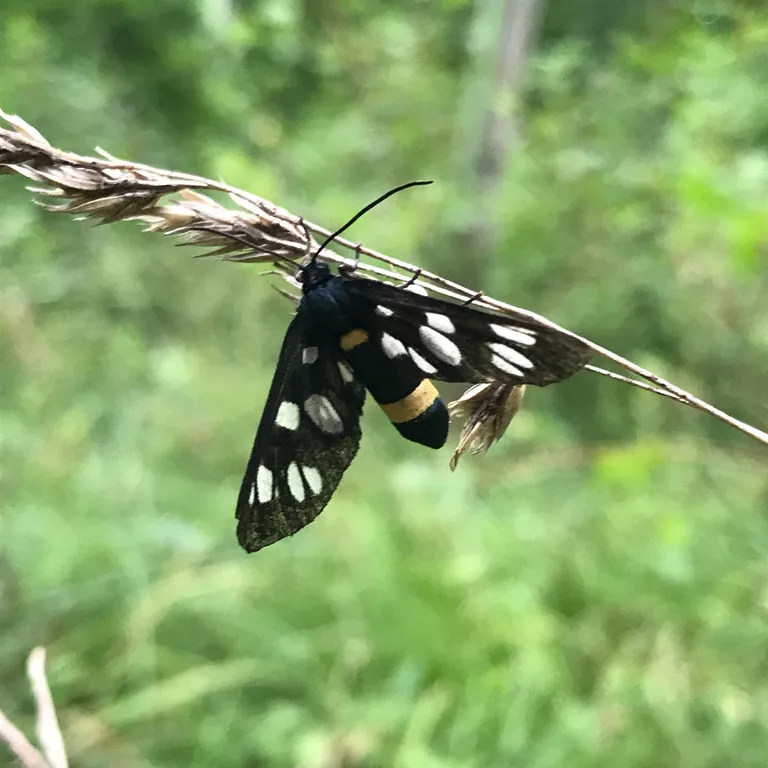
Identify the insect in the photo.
Amata phegea
